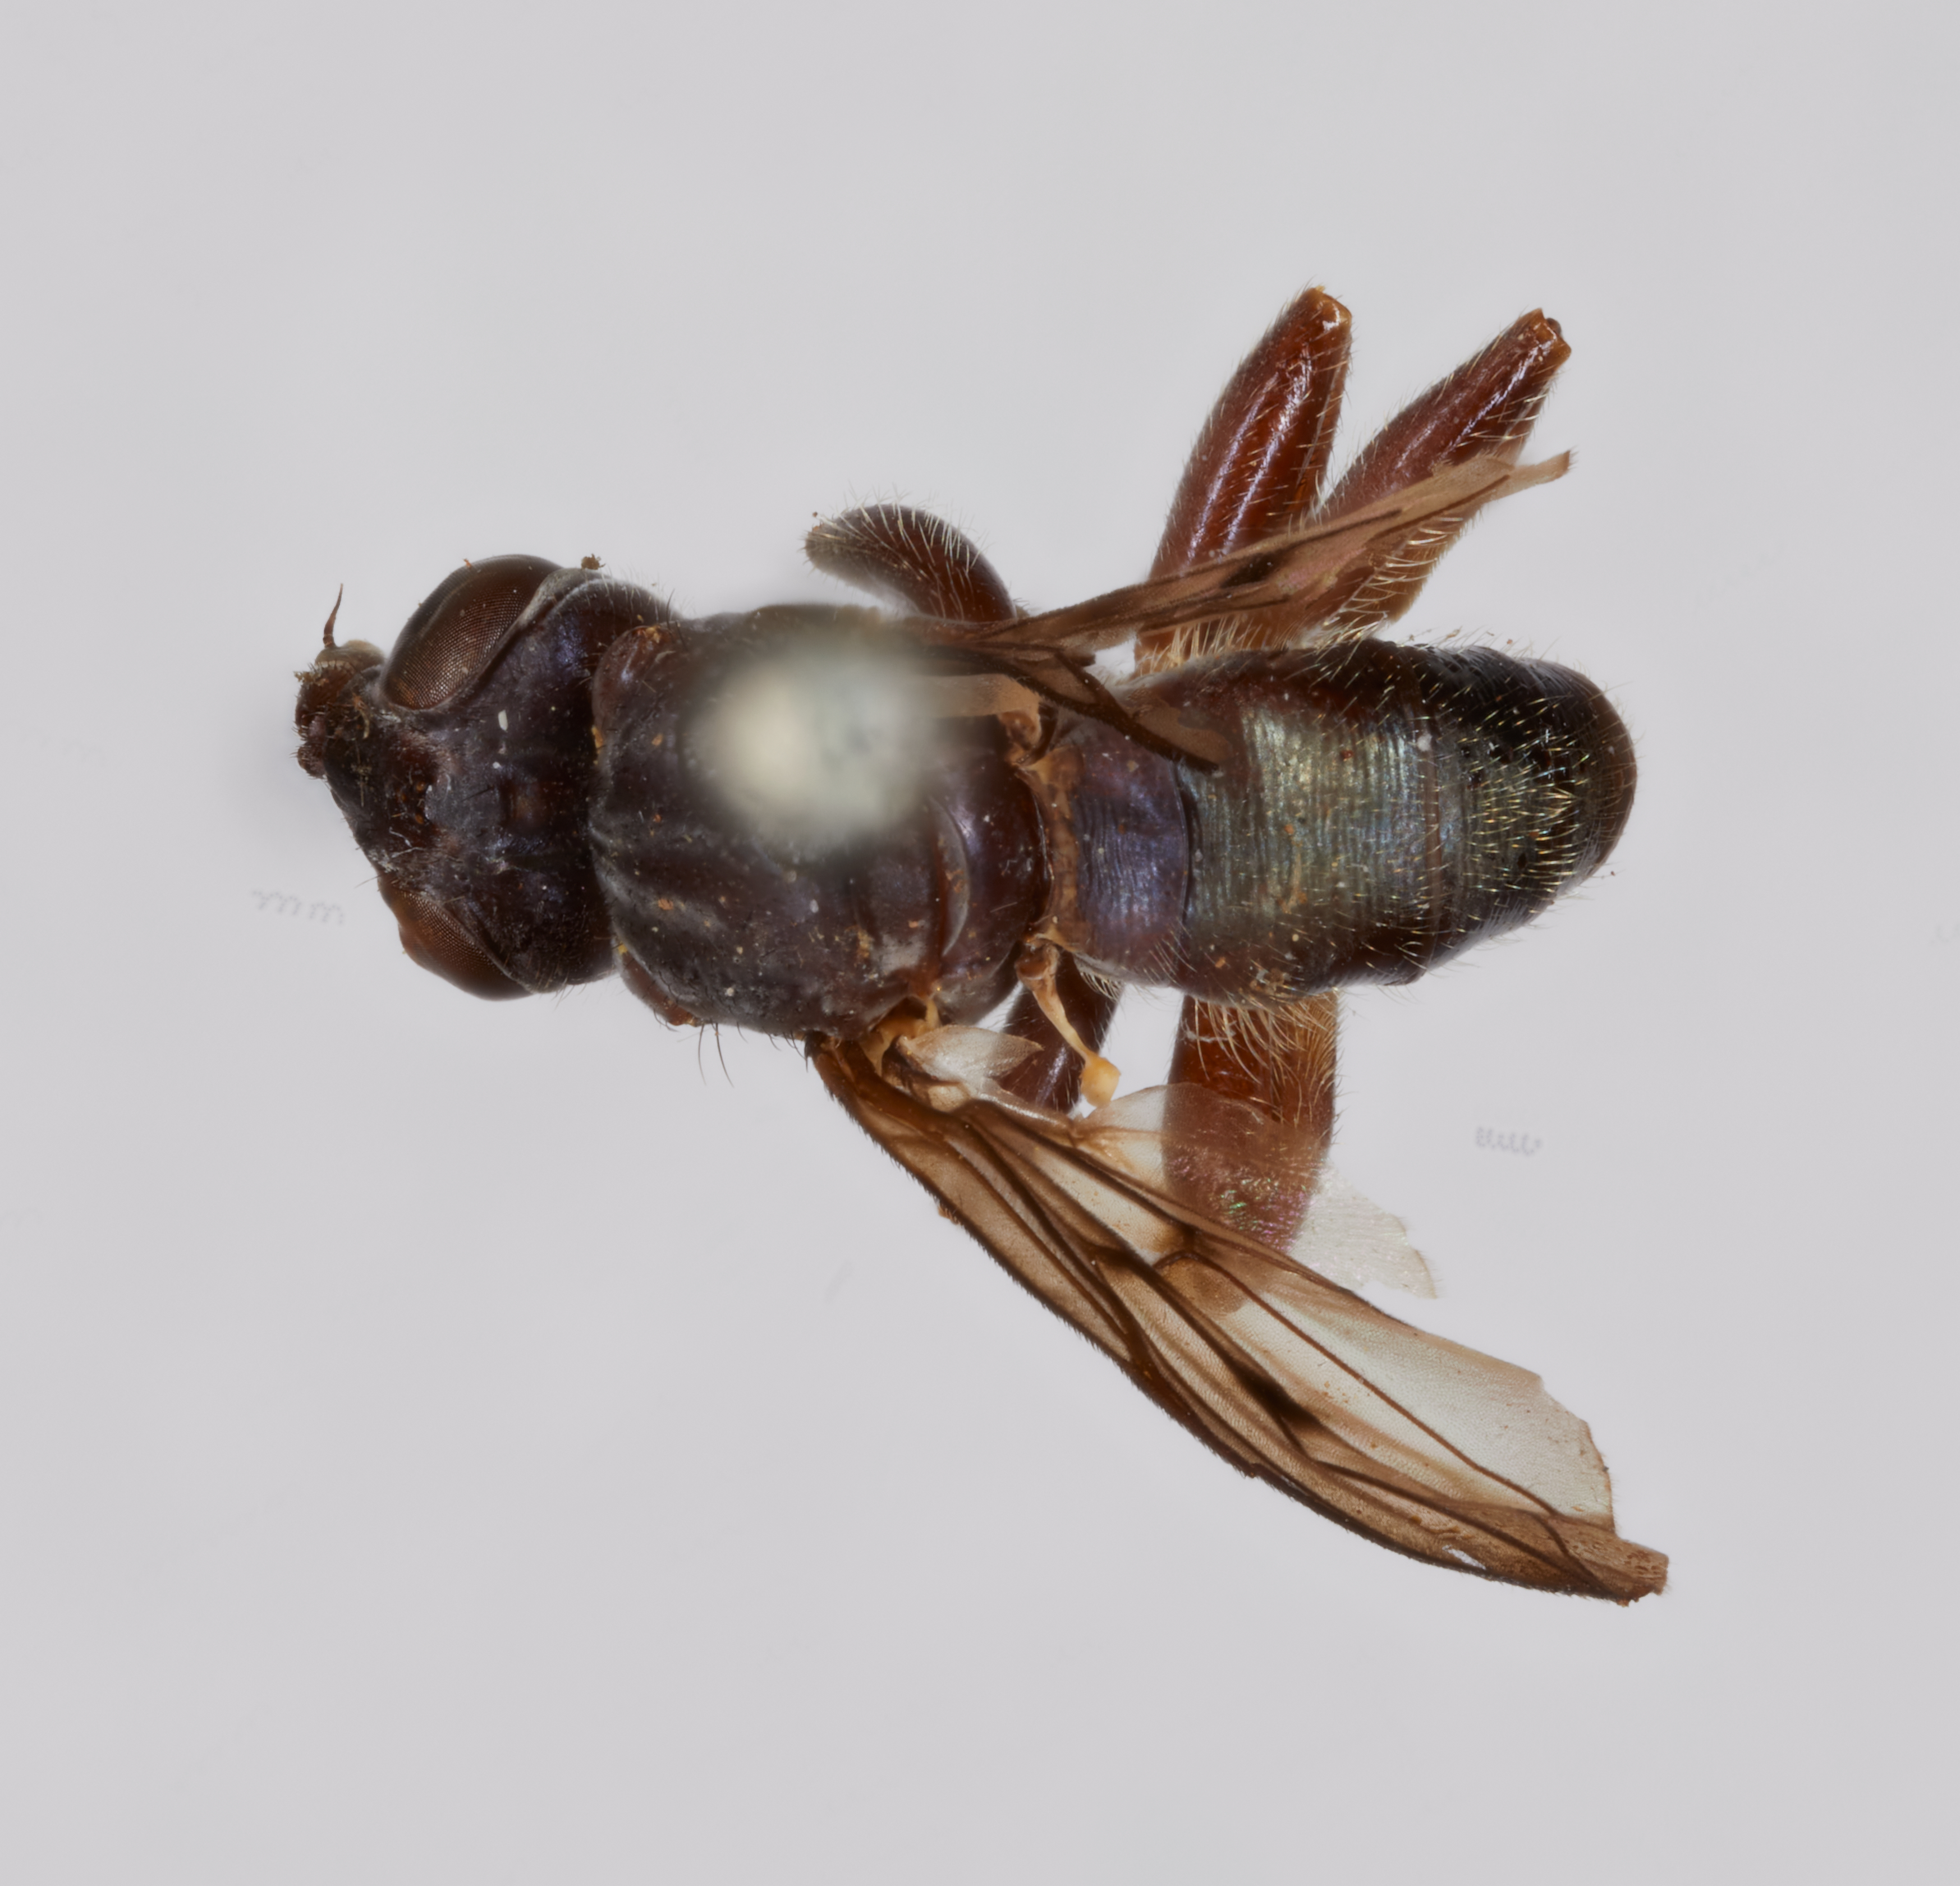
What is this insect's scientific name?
Pseudomyopa punctipennis
